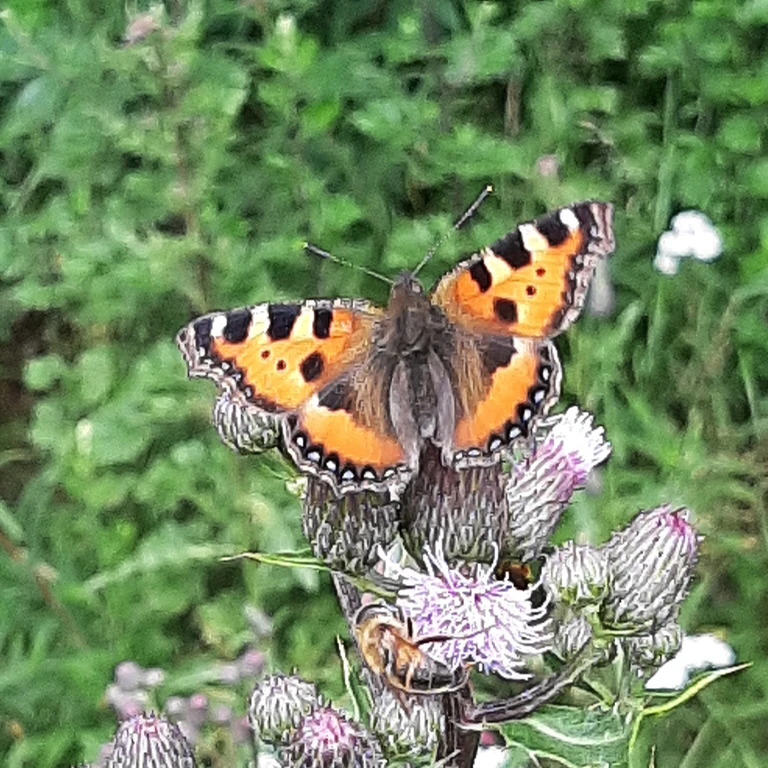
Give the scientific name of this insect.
Aglais urticae
